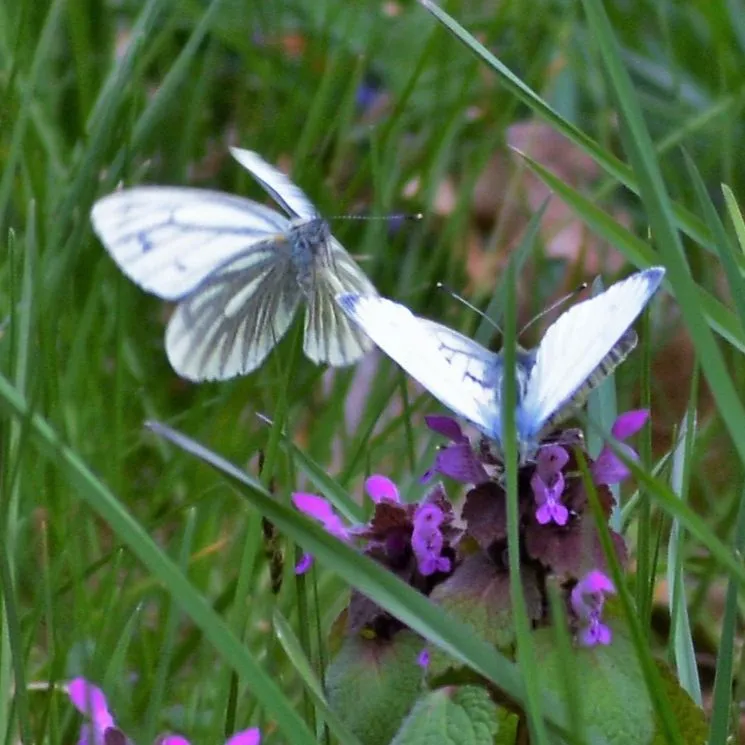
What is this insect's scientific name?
Pieris napi
